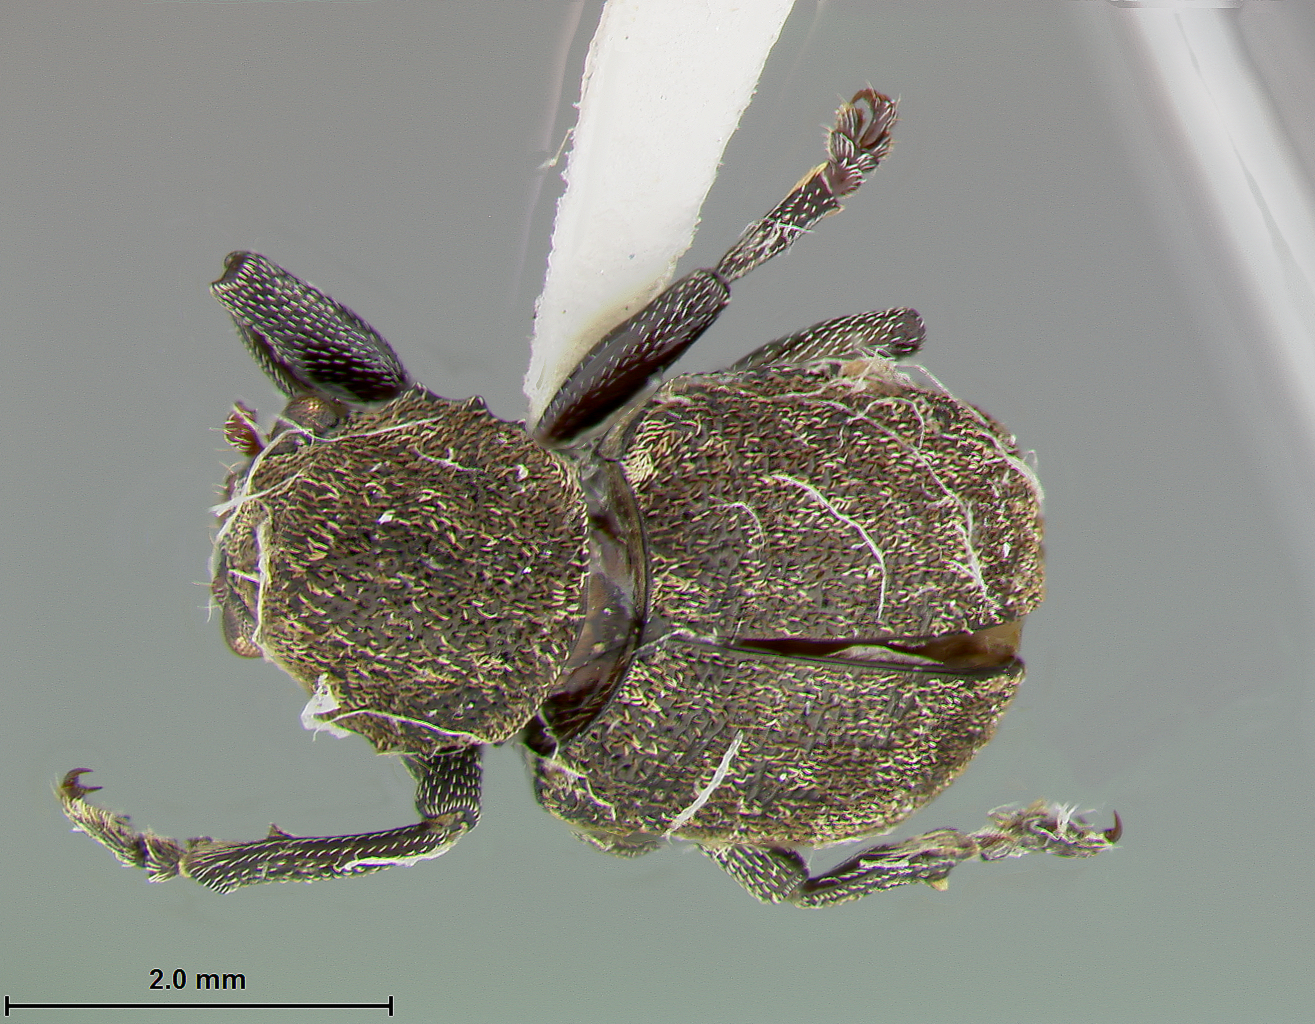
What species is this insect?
Myochrous platylonchus
